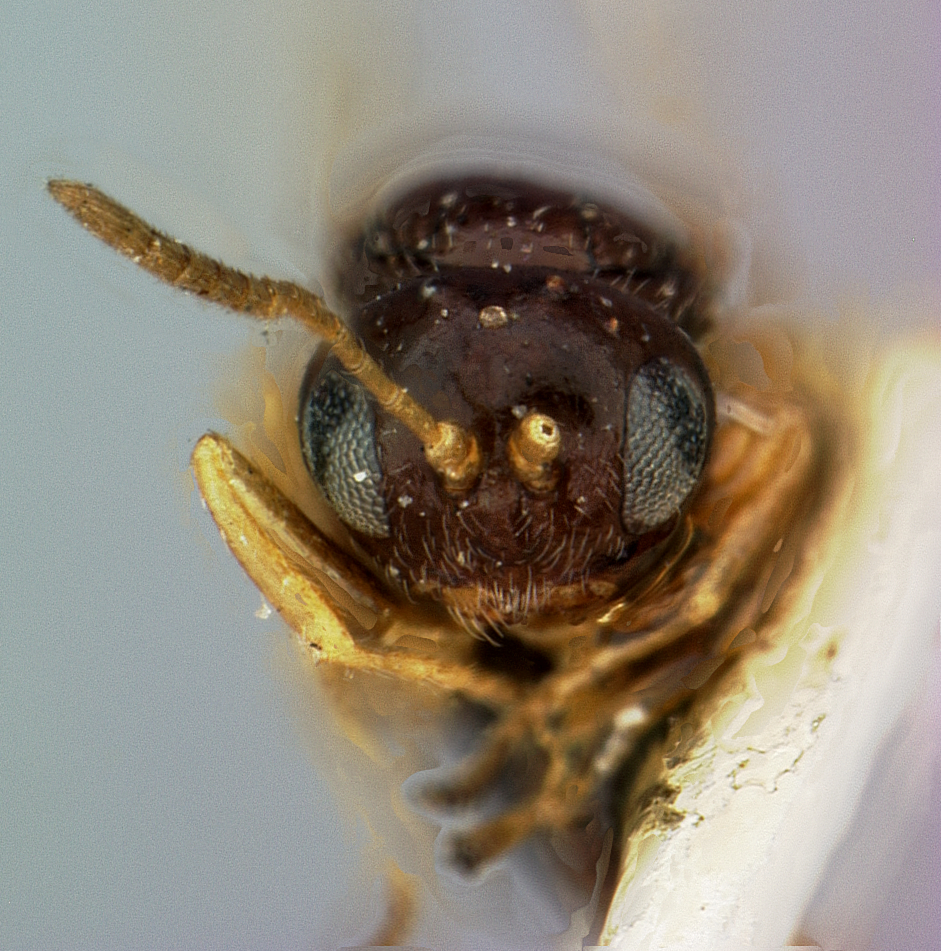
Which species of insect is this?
Dryophanta vesiculoides
